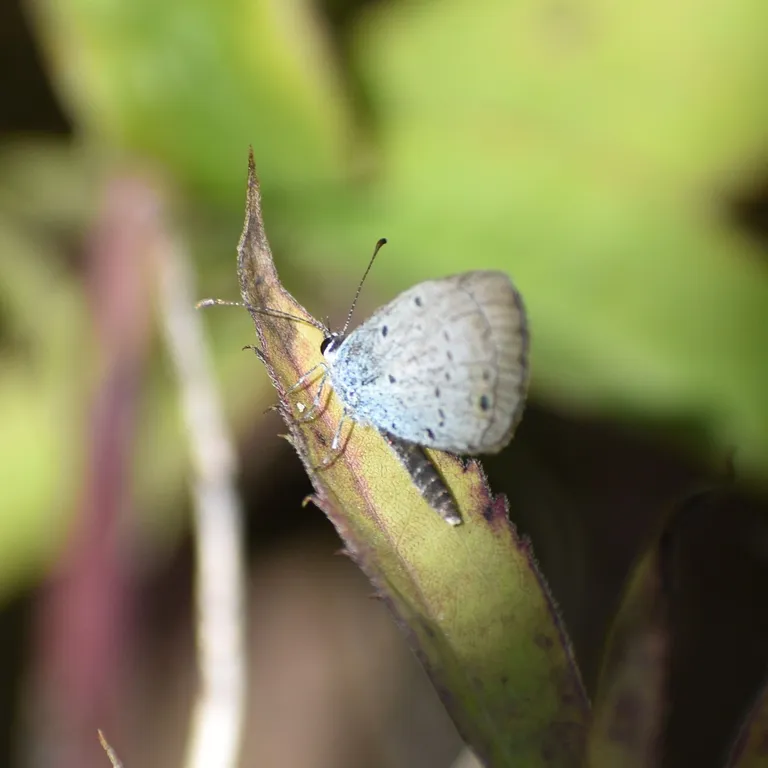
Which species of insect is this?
Cupido argiades (also Elkalyce argiades)
